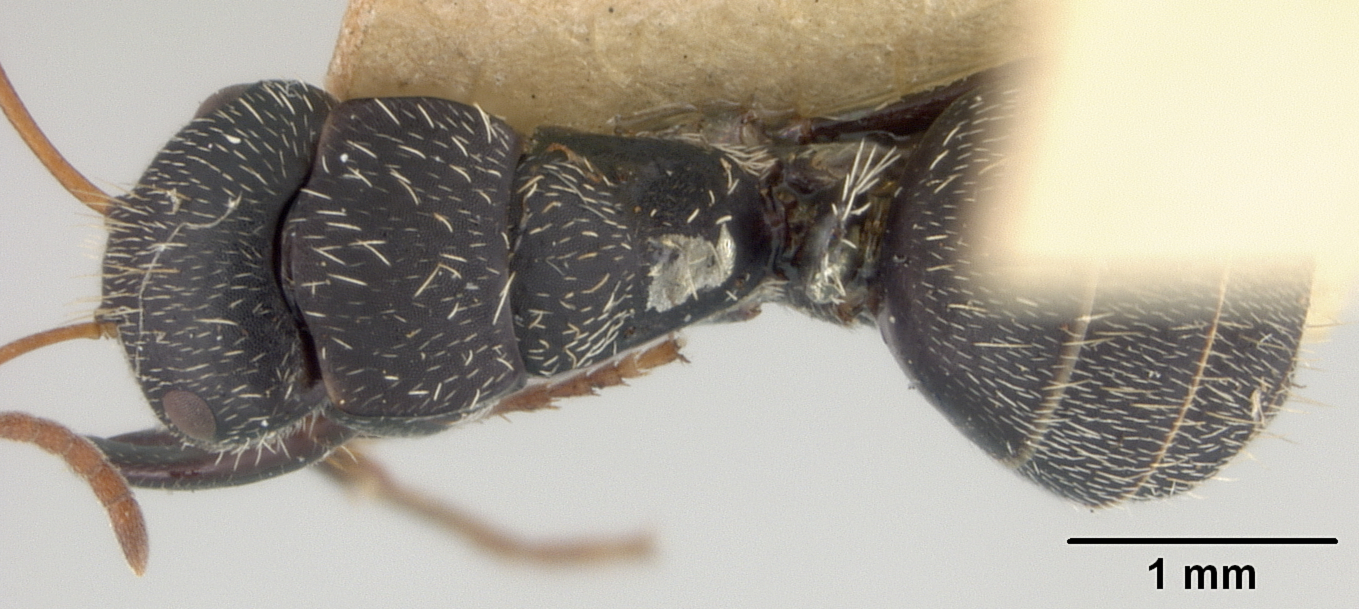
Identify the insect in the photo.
Camponotus christophei
